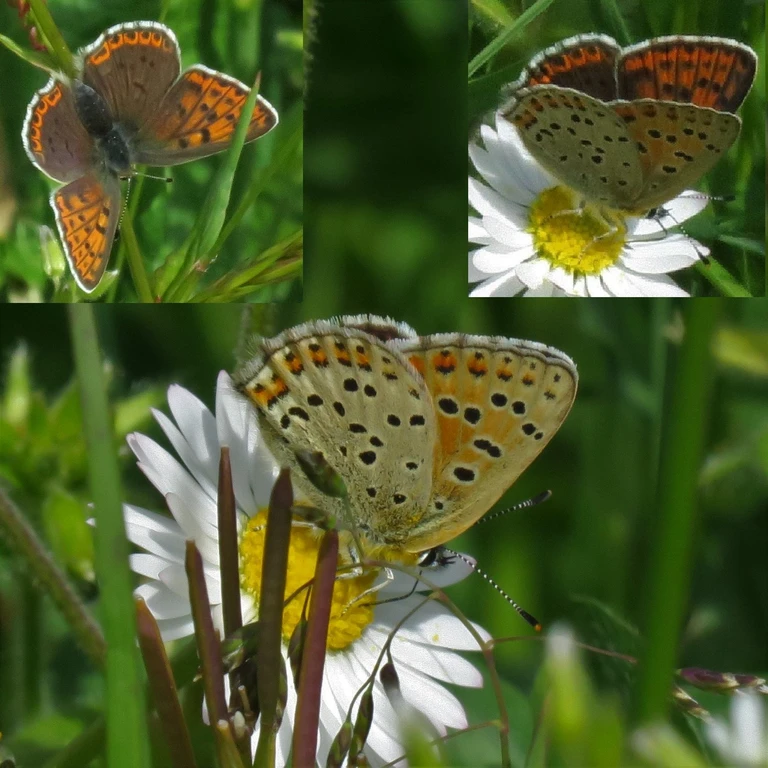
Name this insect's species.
Lycaena tityrus (also Loweia tityrus)
